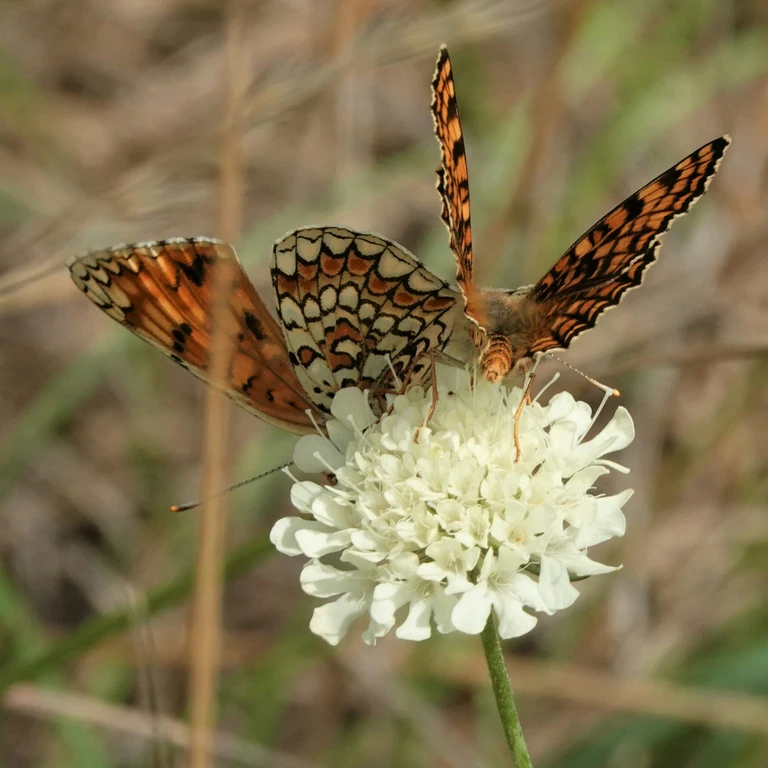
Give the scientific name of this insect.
Melitaea phoebe
